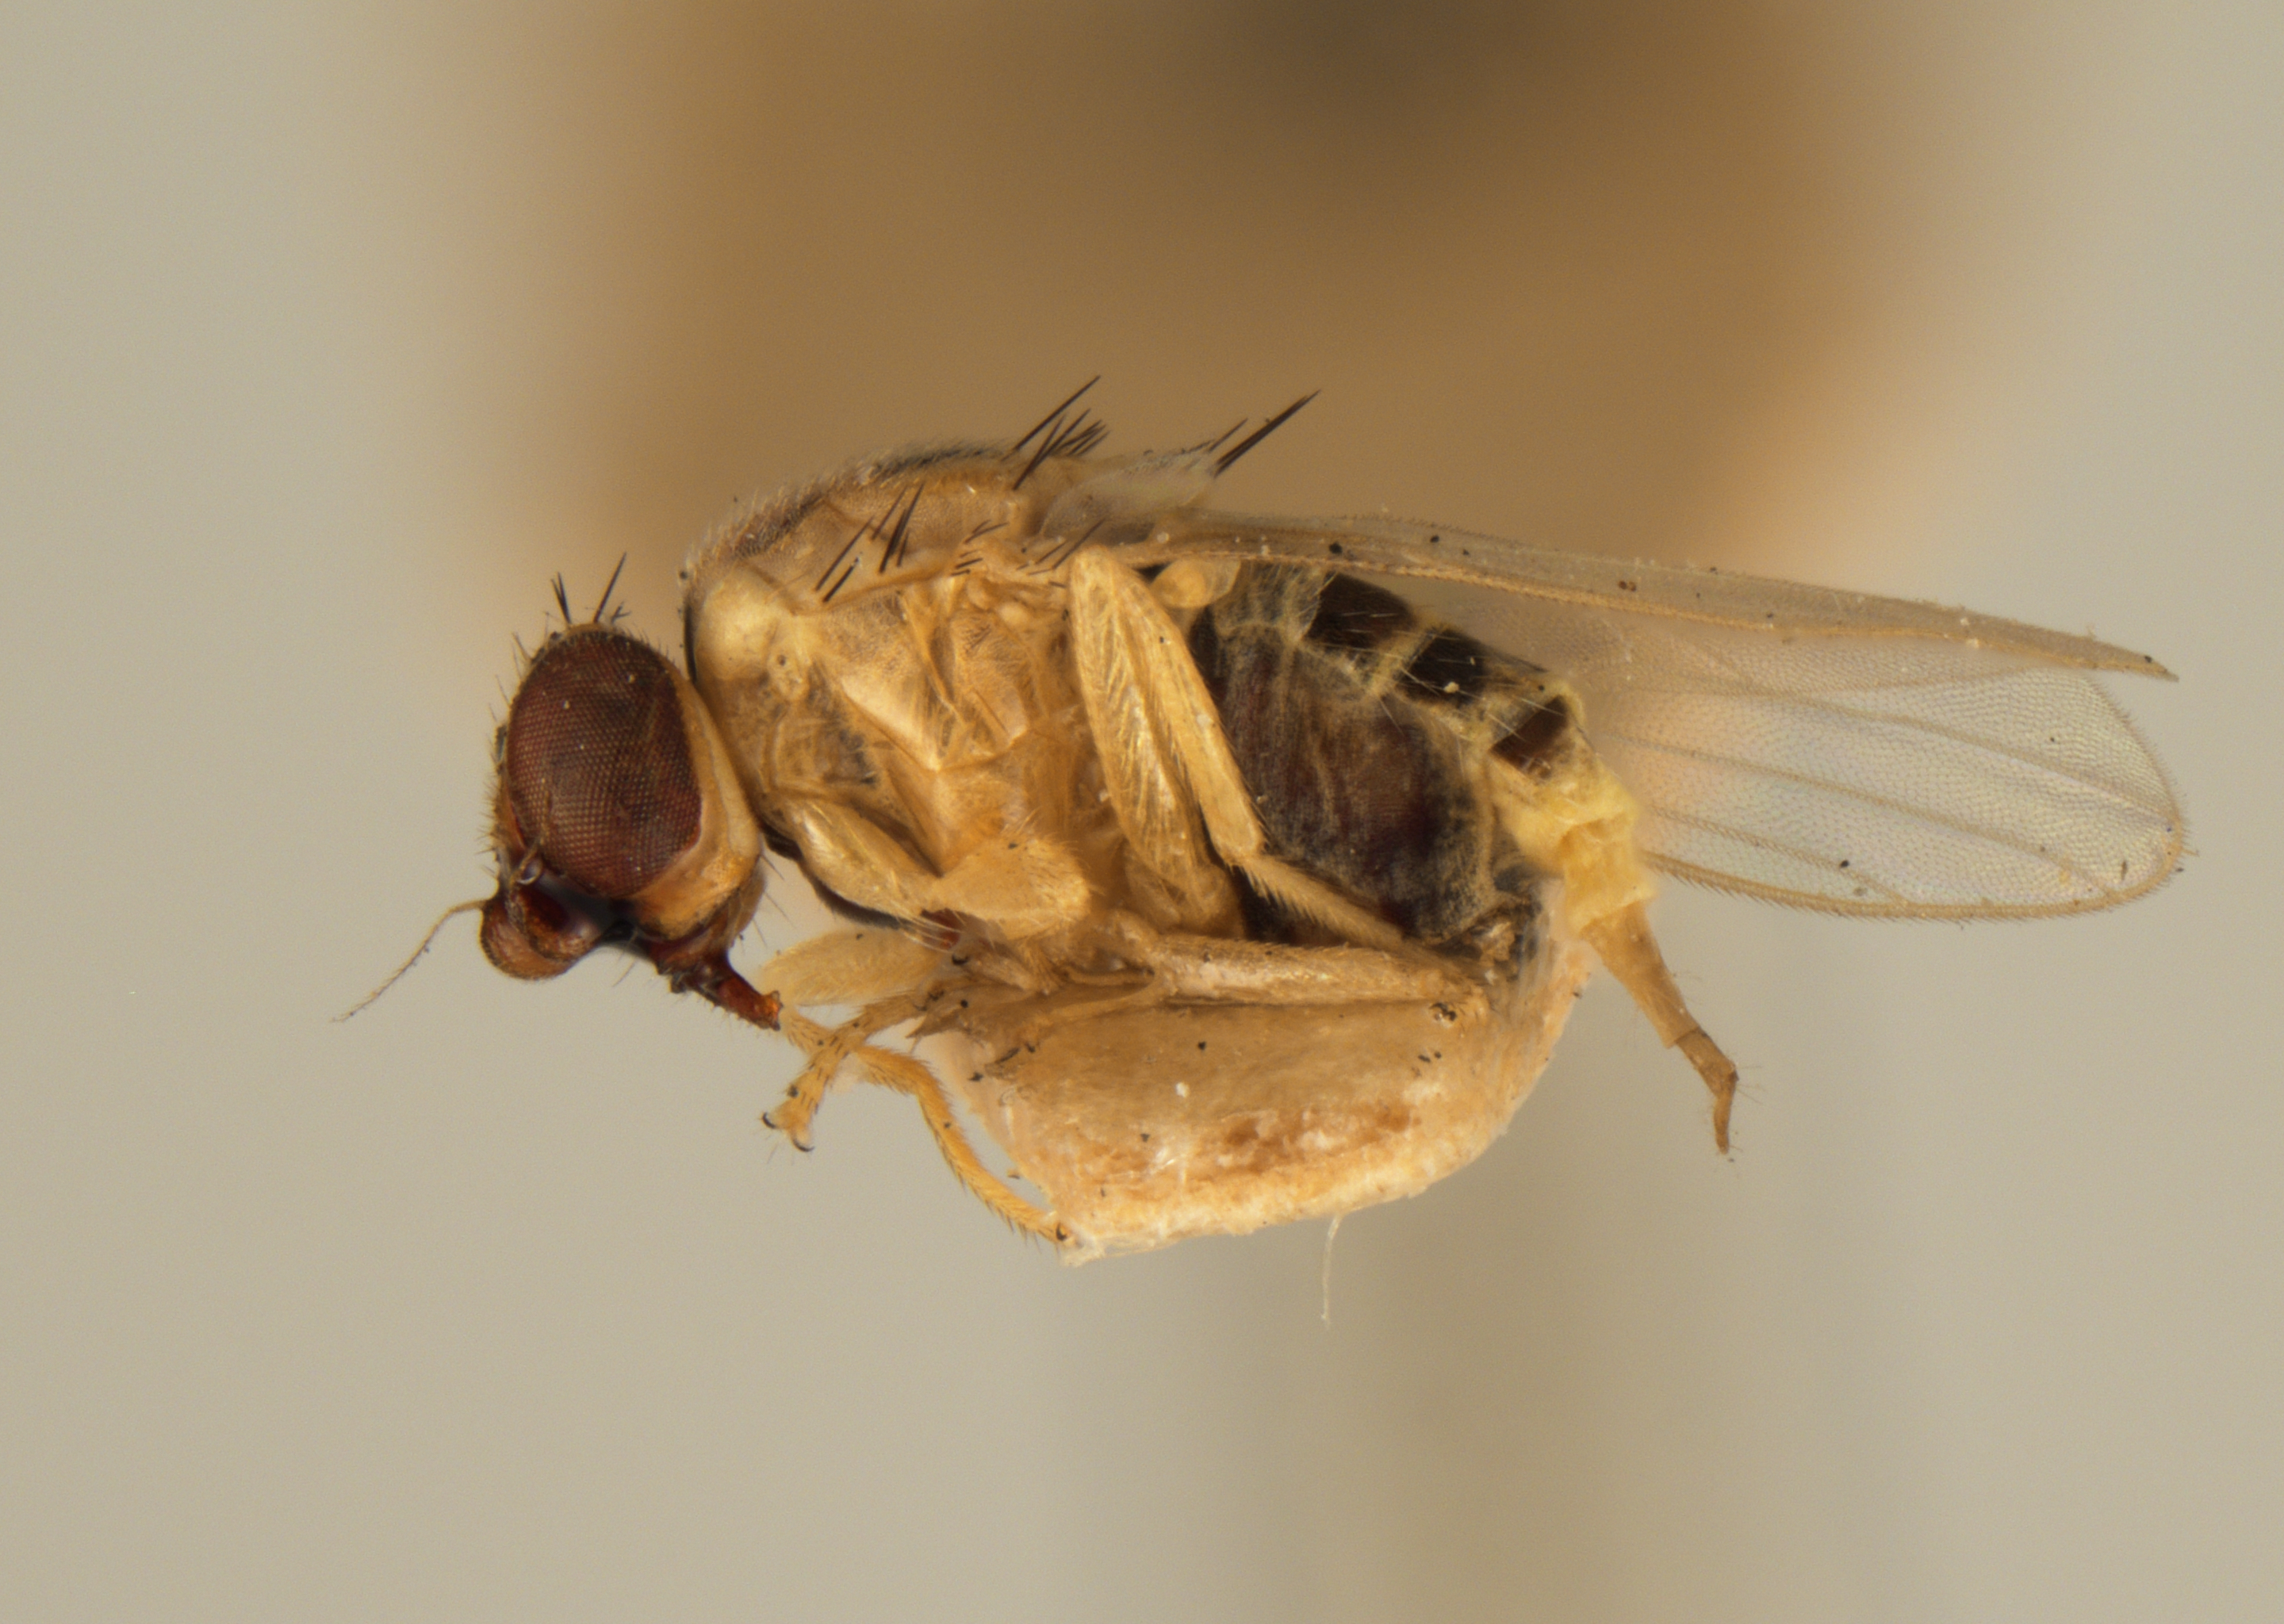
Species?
Eugaurax floridensis
